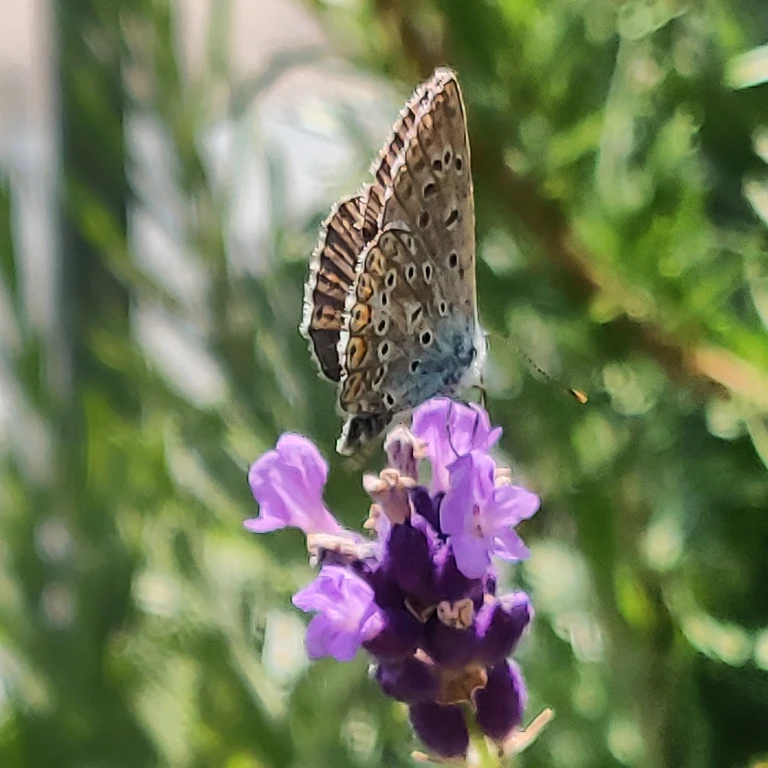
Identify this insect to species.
Polyommatus icarus
